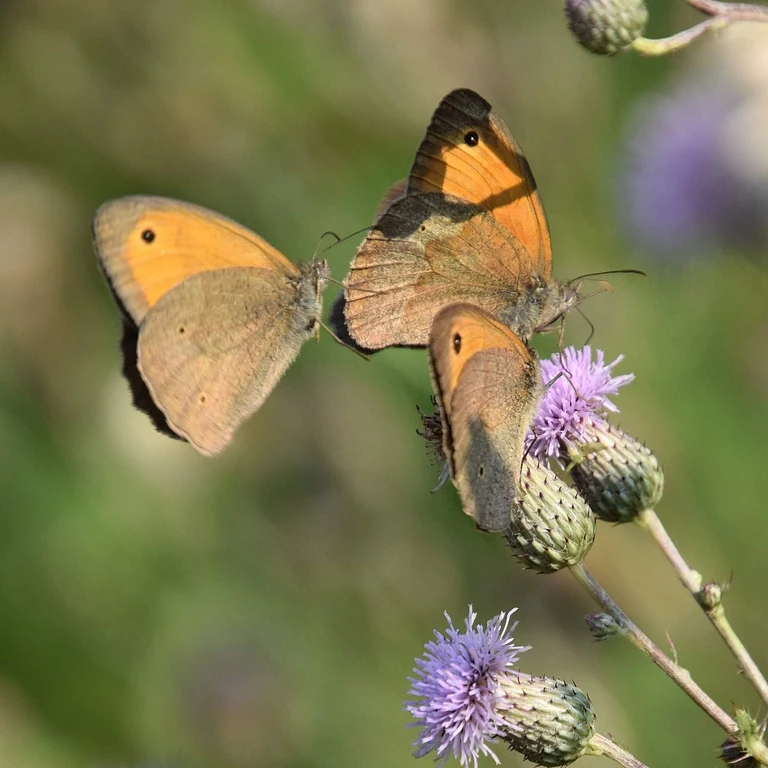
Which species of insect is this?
Maniola jurtina
